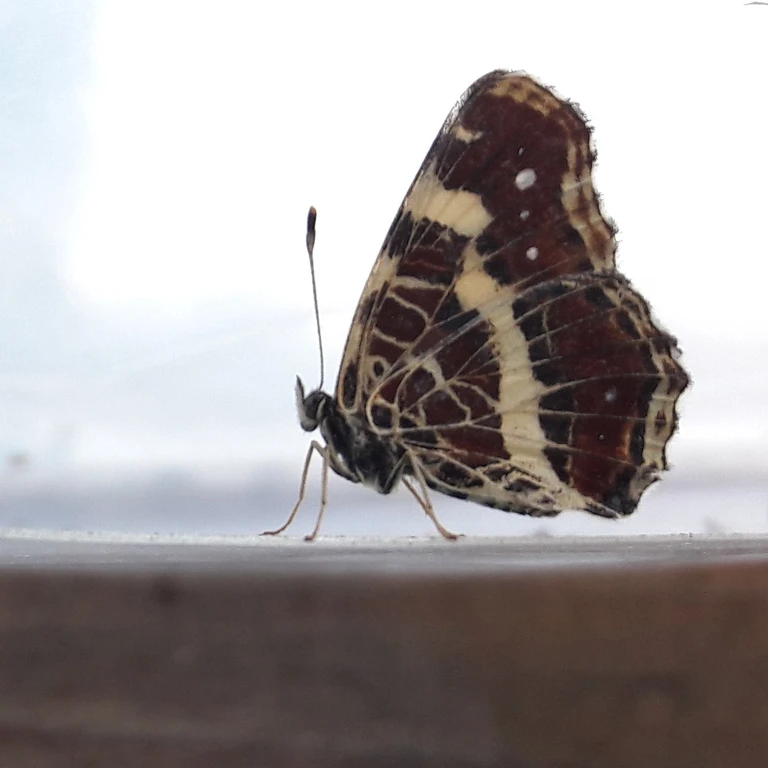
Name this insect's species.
Araschnia levana
